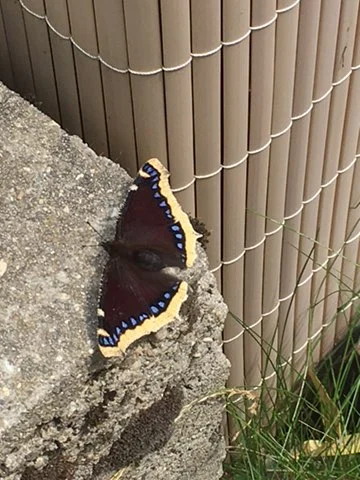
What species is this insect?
Nymphalis antiopa
